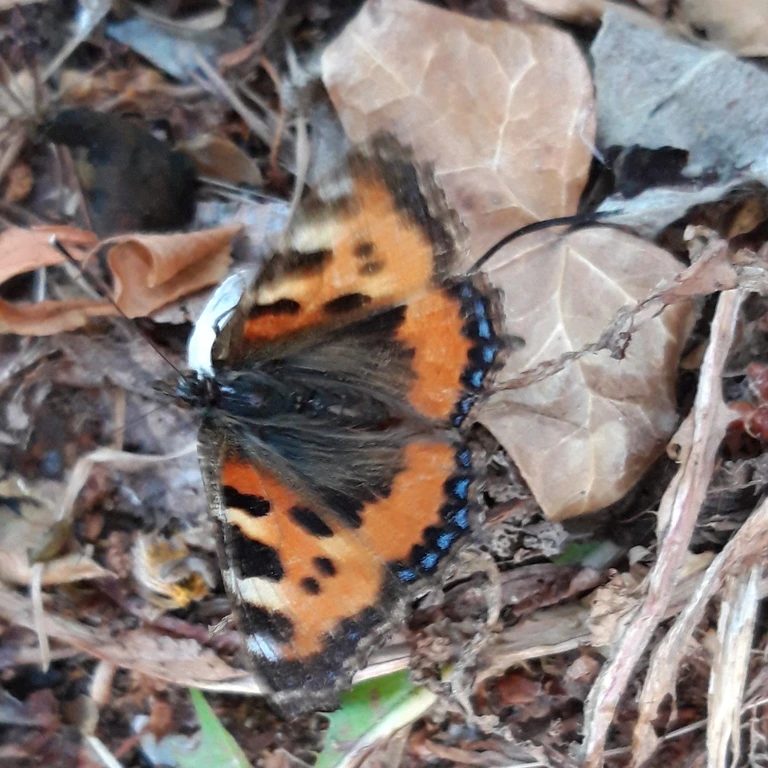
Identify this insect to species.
Aglais urticae
